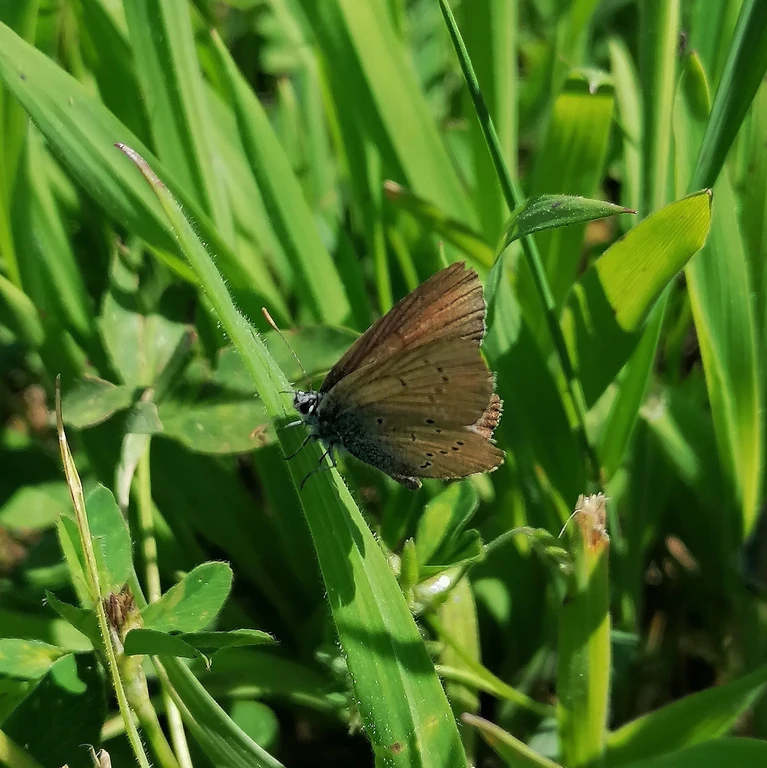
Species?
Cyaniris semiargus
